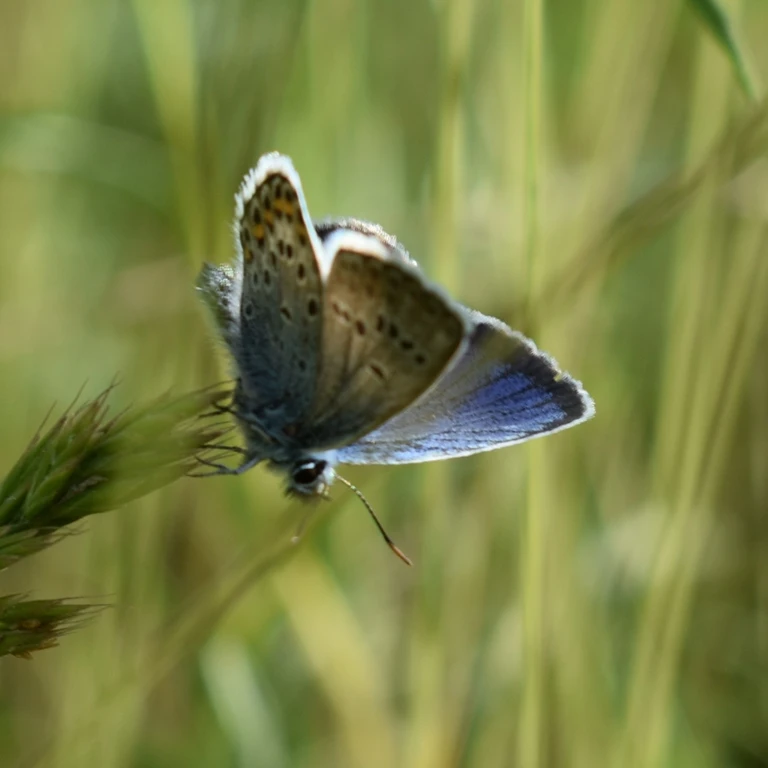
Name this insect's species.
Plebejus argus
